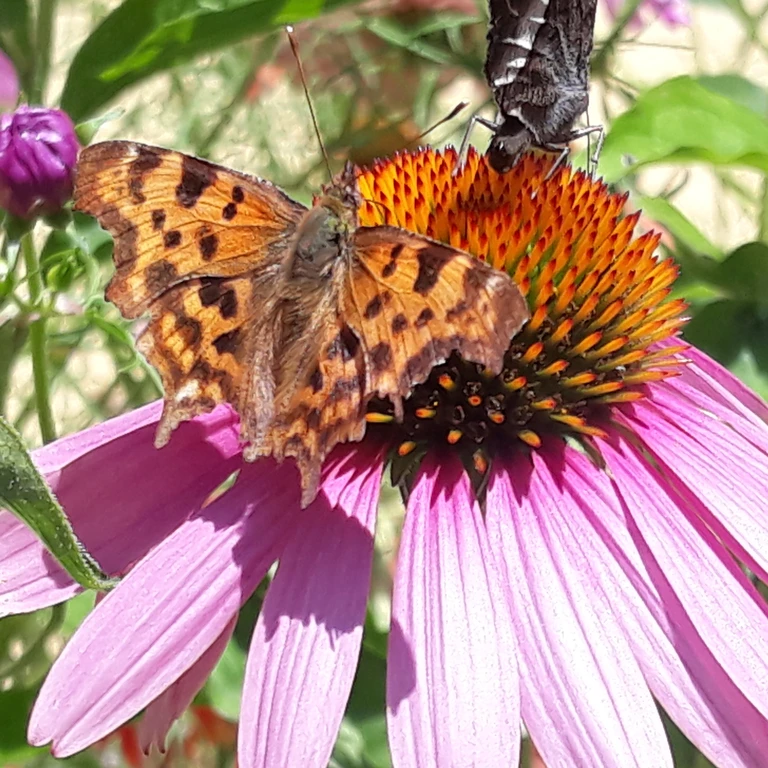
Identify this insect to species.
Polygonia c-album
